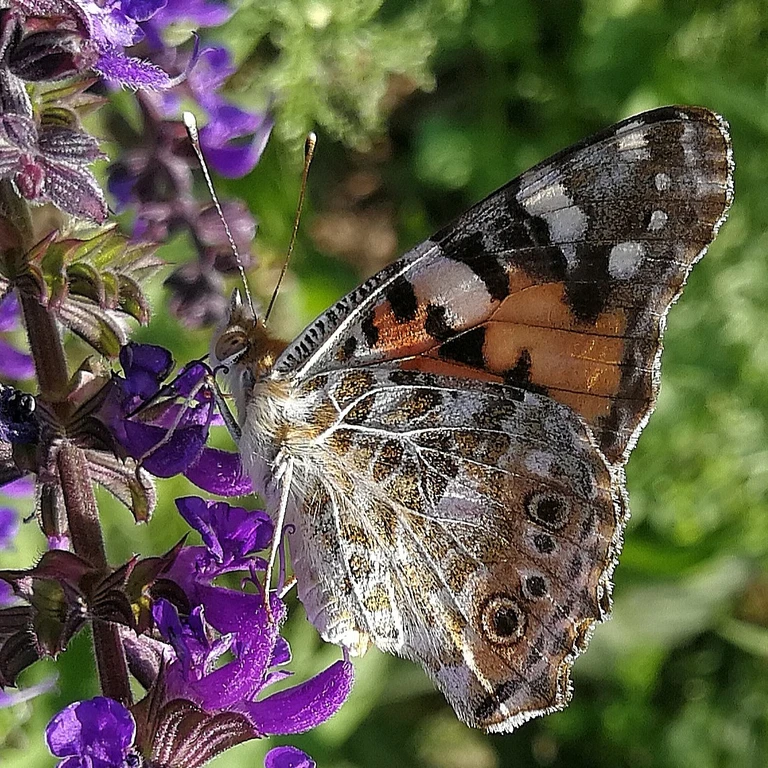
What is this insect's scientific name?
Vanessa cardui
